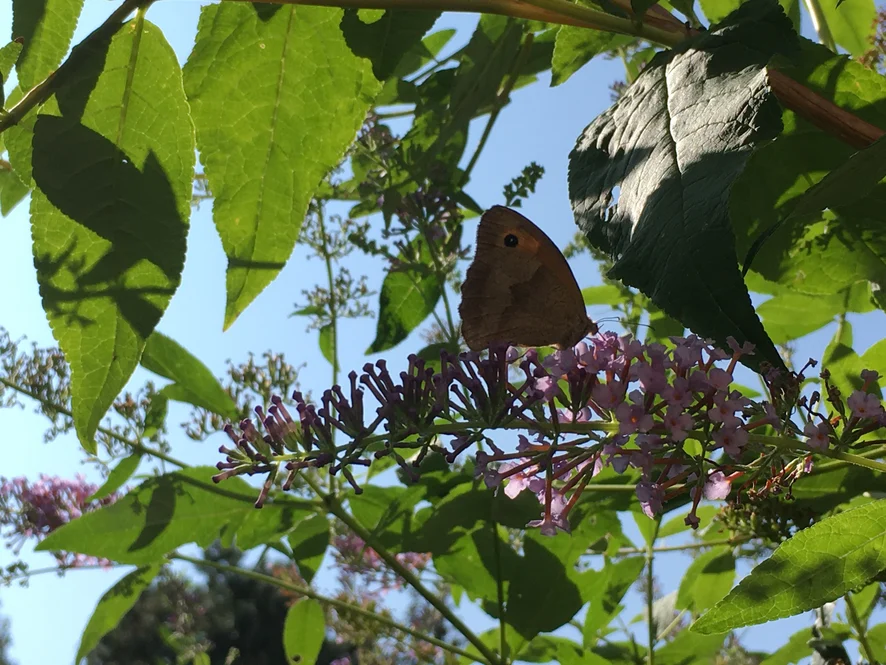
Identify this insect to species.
Maniola jurtina
